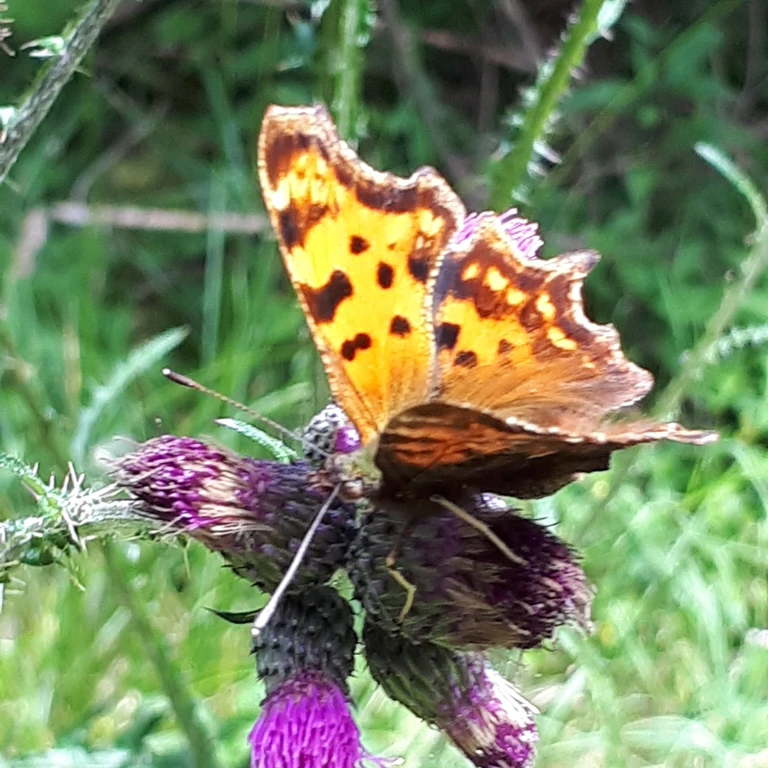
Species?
Polygonia c-album
